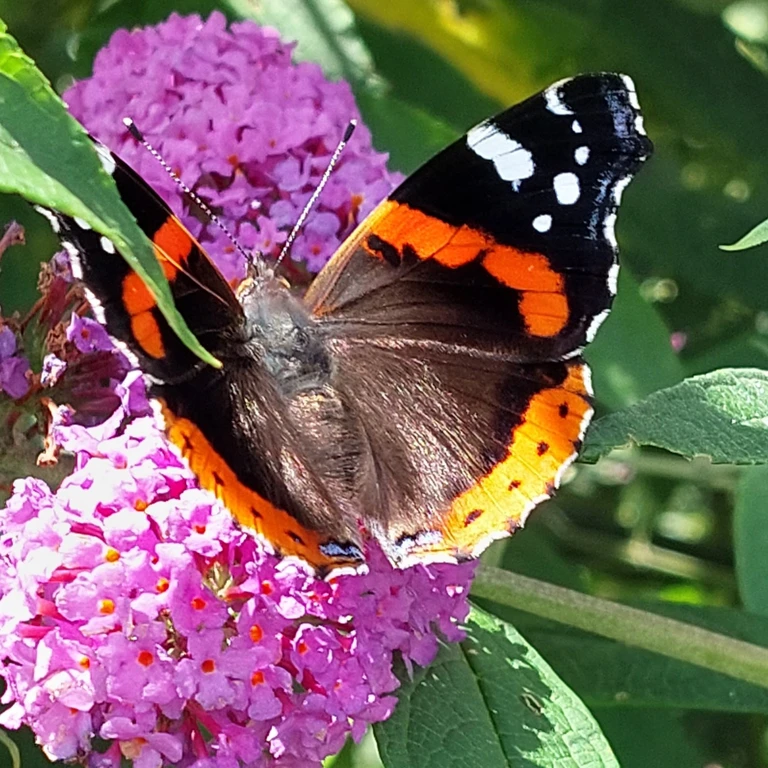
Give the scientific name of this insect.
Vanessa atalanta
